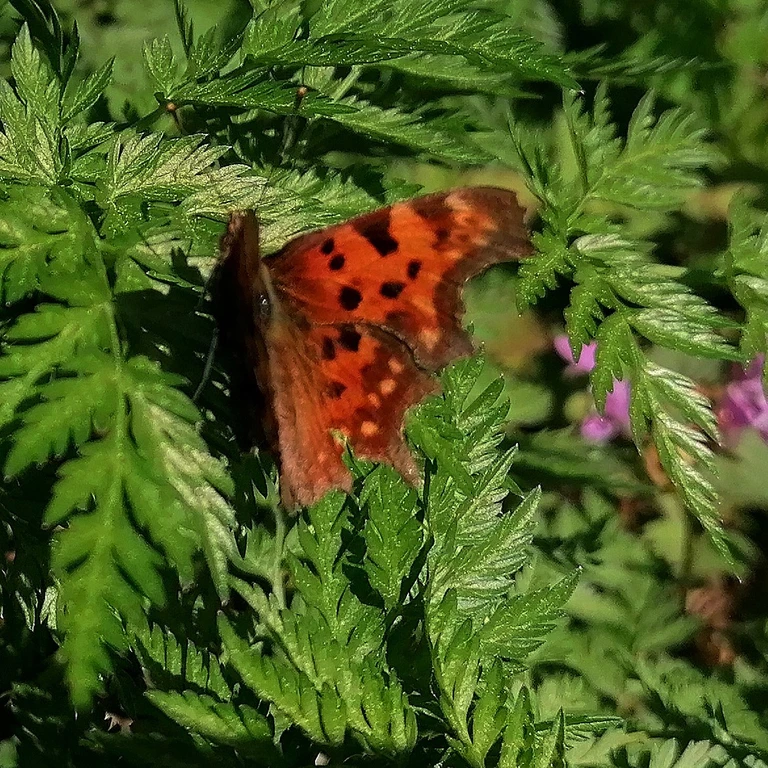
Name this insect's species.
Polygonia c-album
